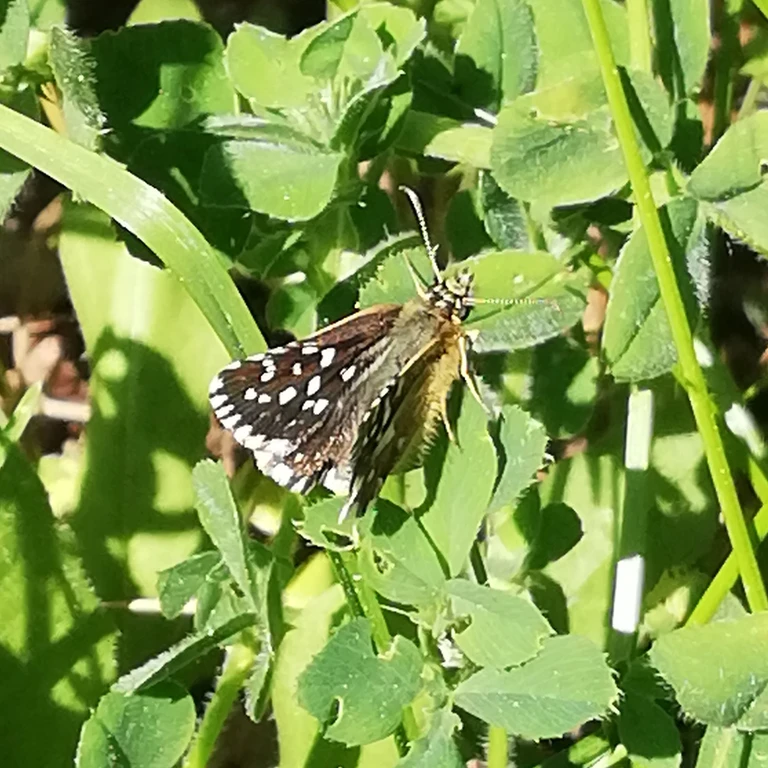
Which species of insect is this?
Pyrgus malvae
